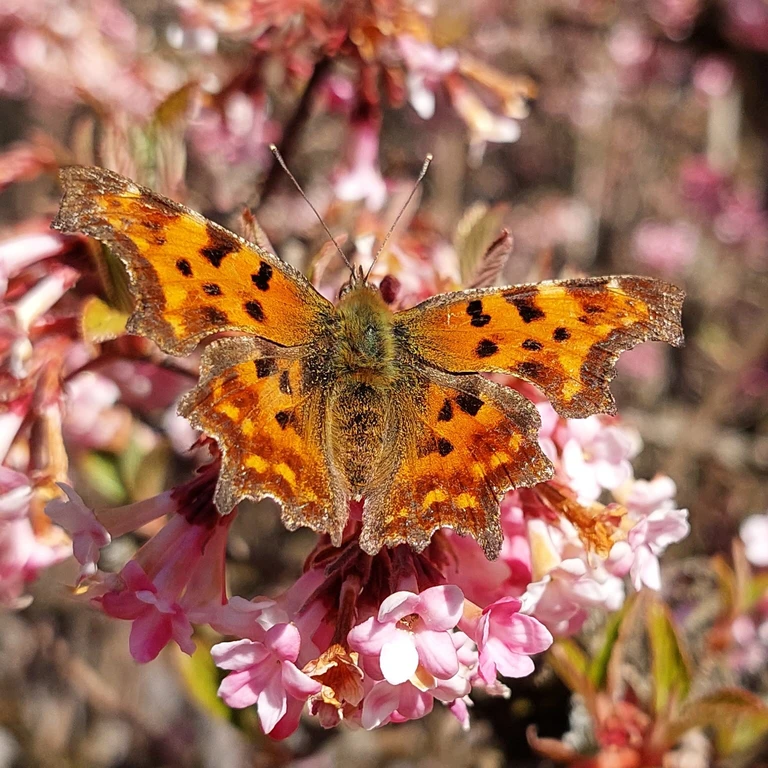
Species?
Polygonia c-album
